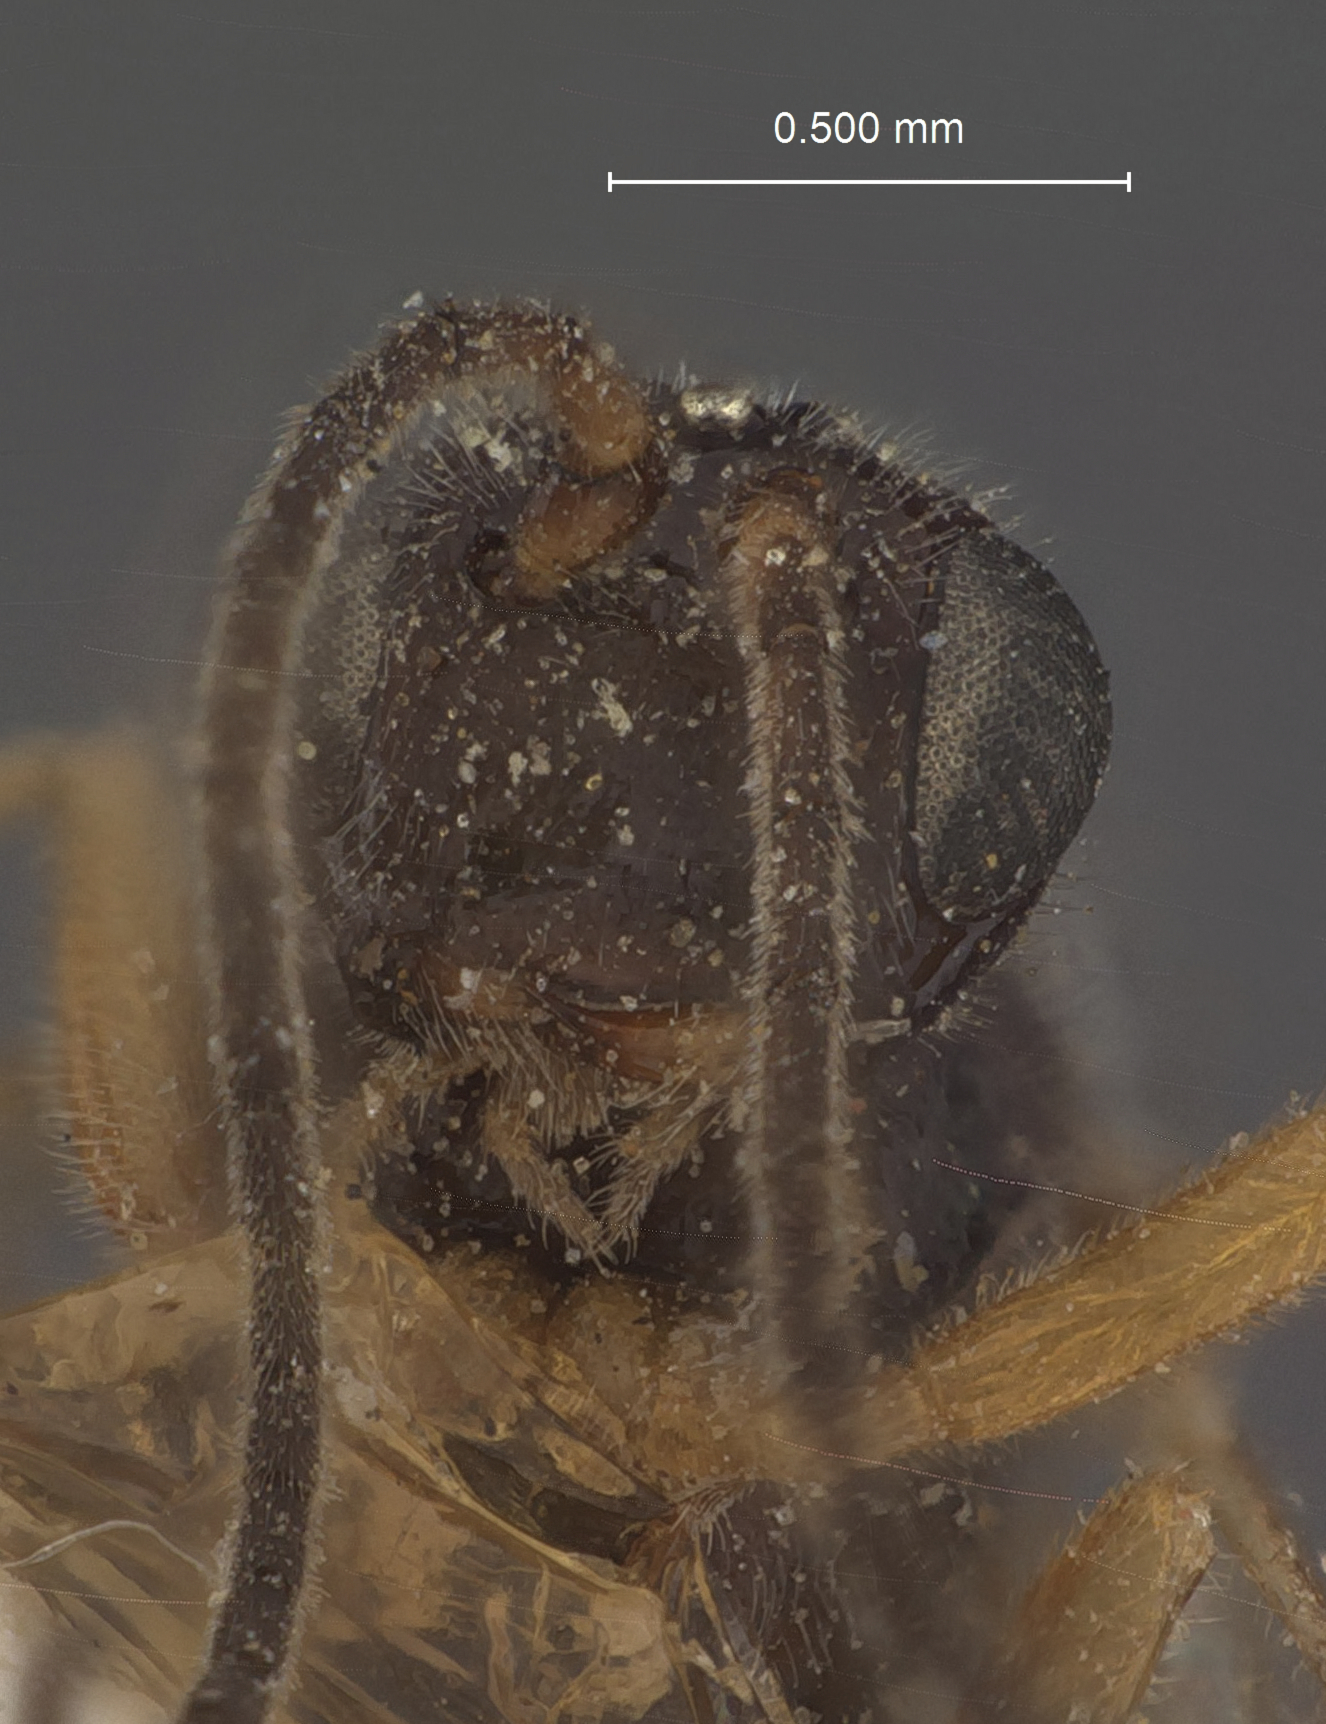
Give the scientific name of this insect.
Eubadizon salicicola
